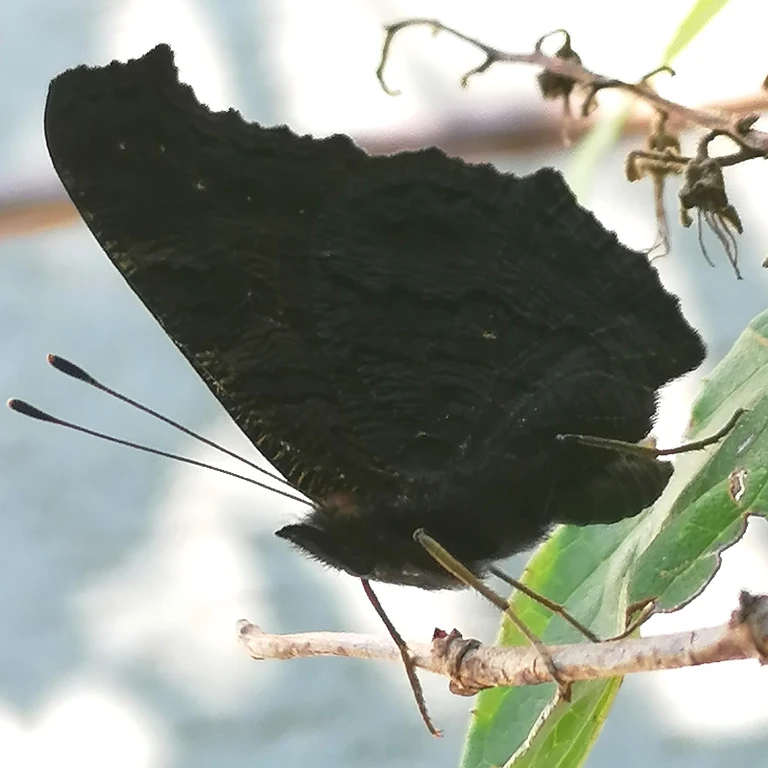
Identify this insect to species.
Aglais io
